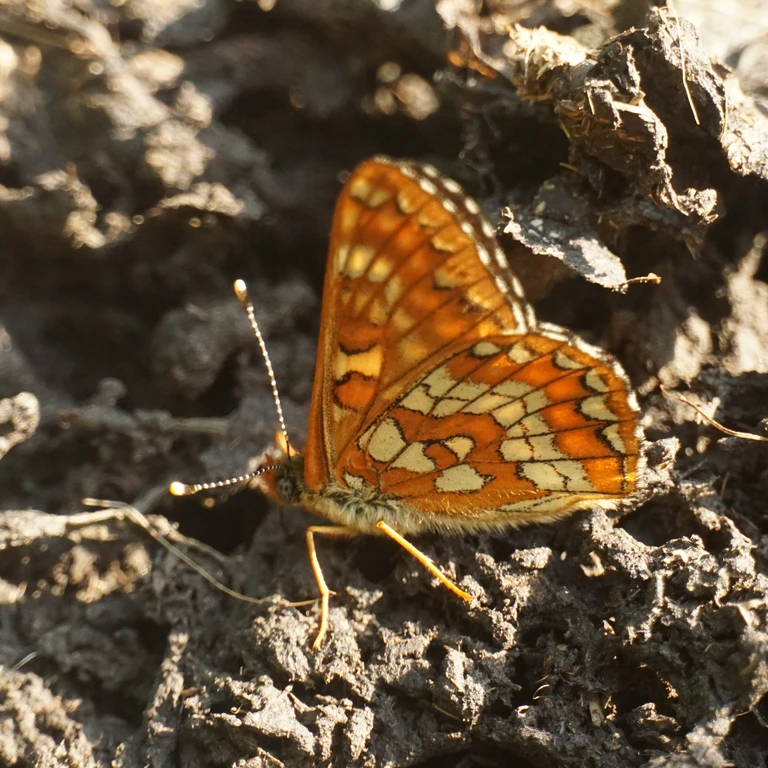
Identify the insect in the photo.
Euphydryas maturna
